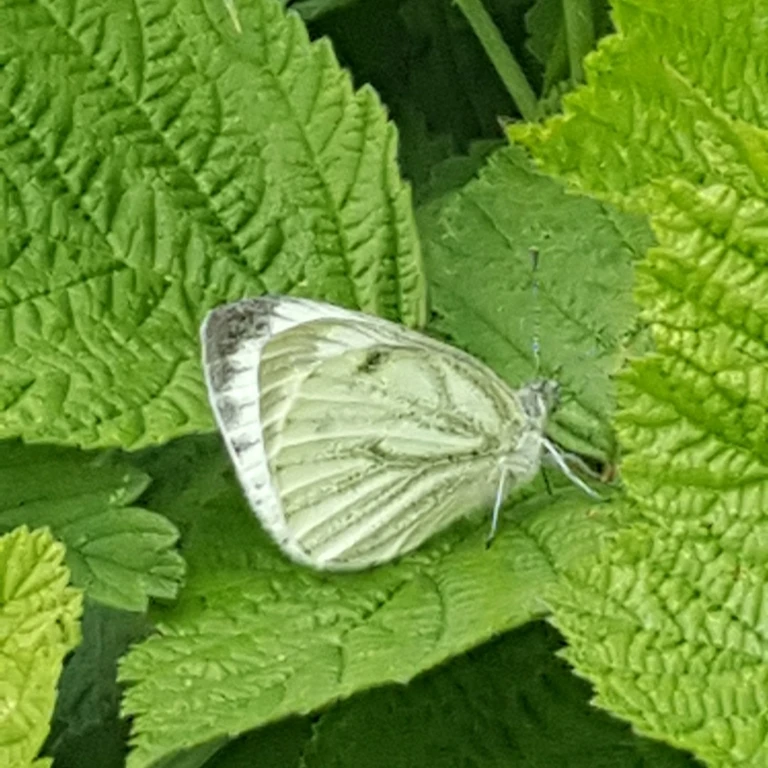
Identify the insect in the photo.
Pieris napi
